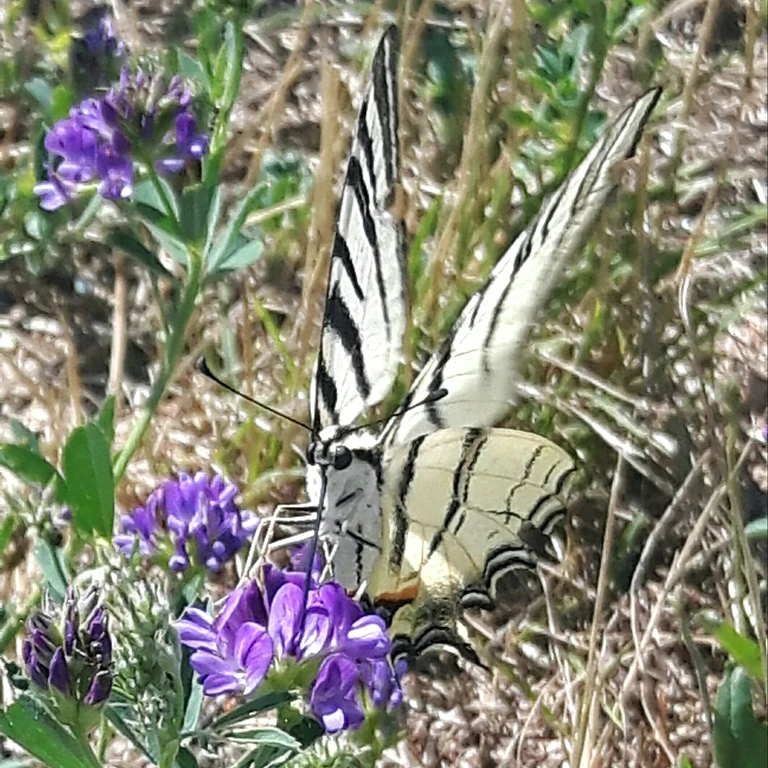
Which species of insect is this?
Iphiclides podalirius
